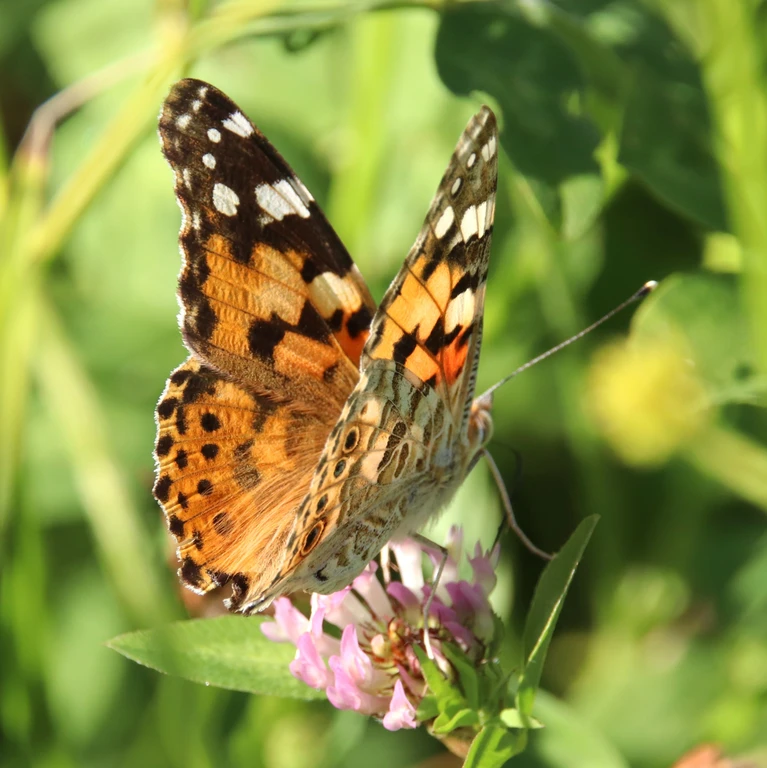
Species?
Vanessa cardui
